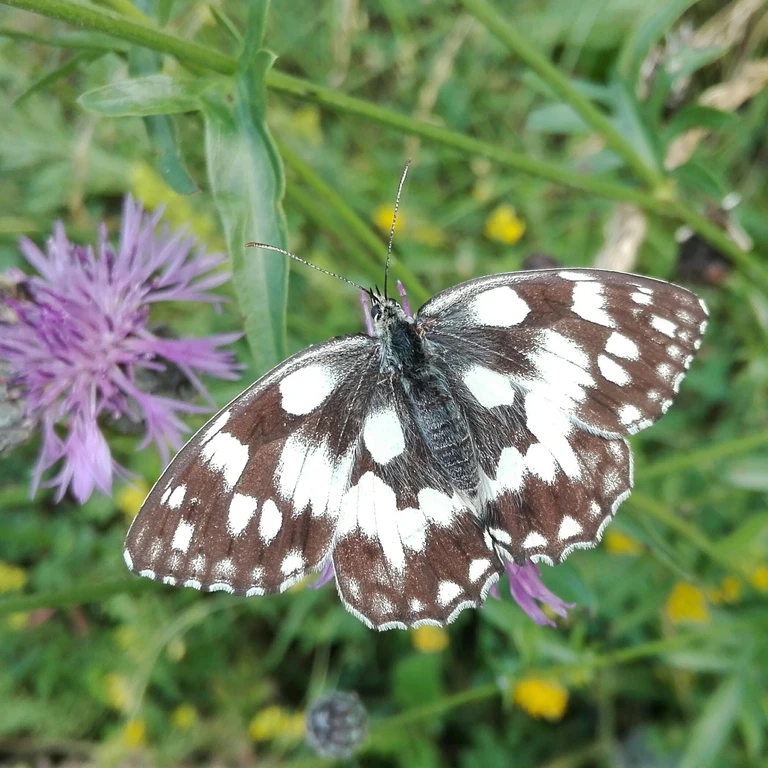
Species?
Melanargia galathea
